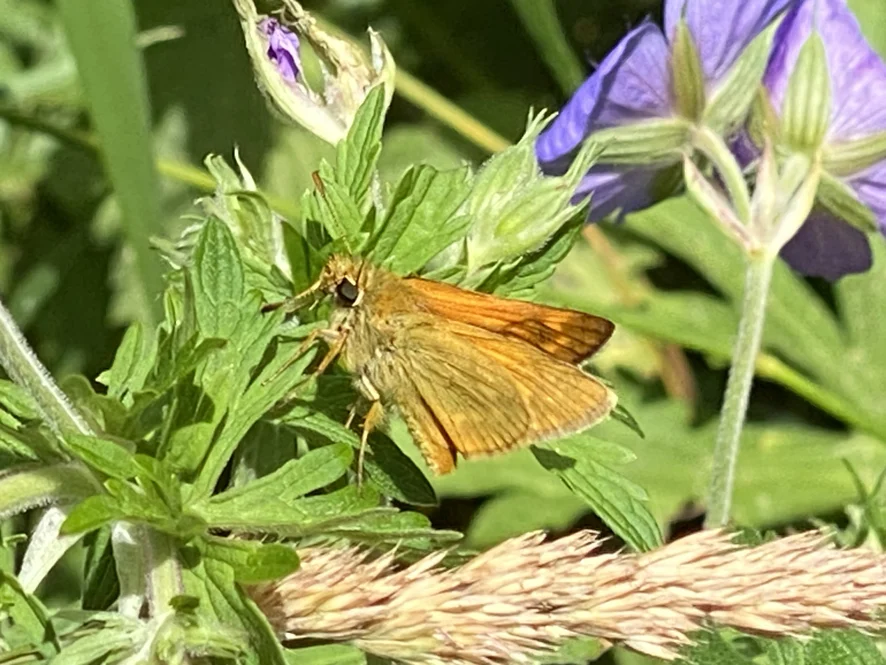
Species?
Ochlodes sylvanus (also Ochlodes venata)
